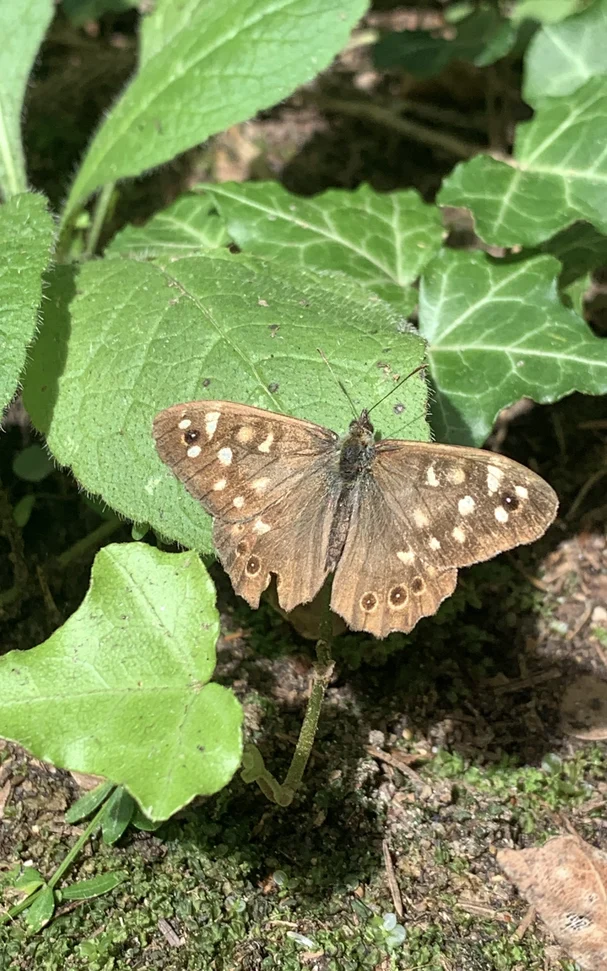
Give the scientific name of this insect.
Pararge aegeria
